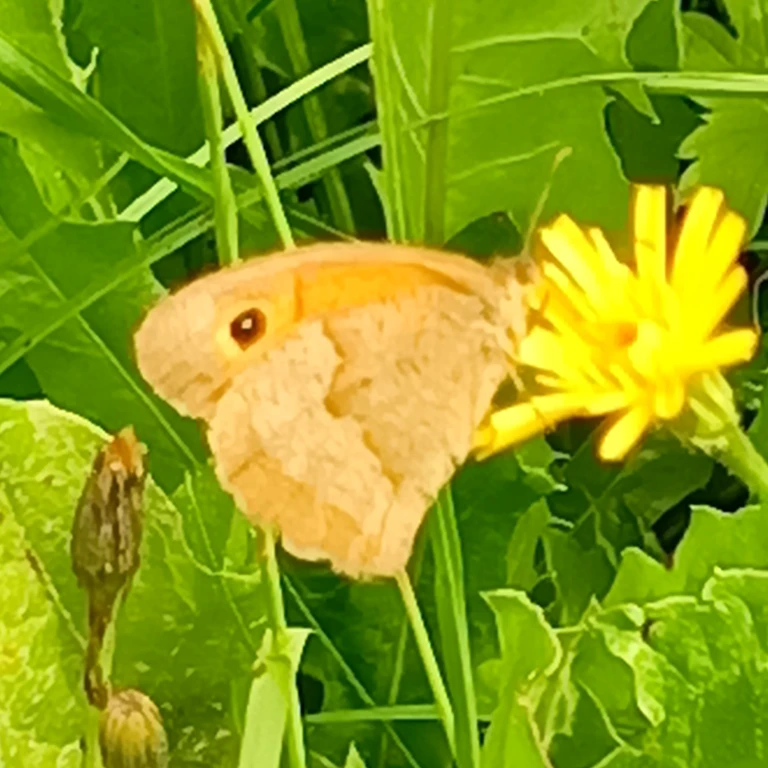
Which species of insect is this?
Maniola jurtina
